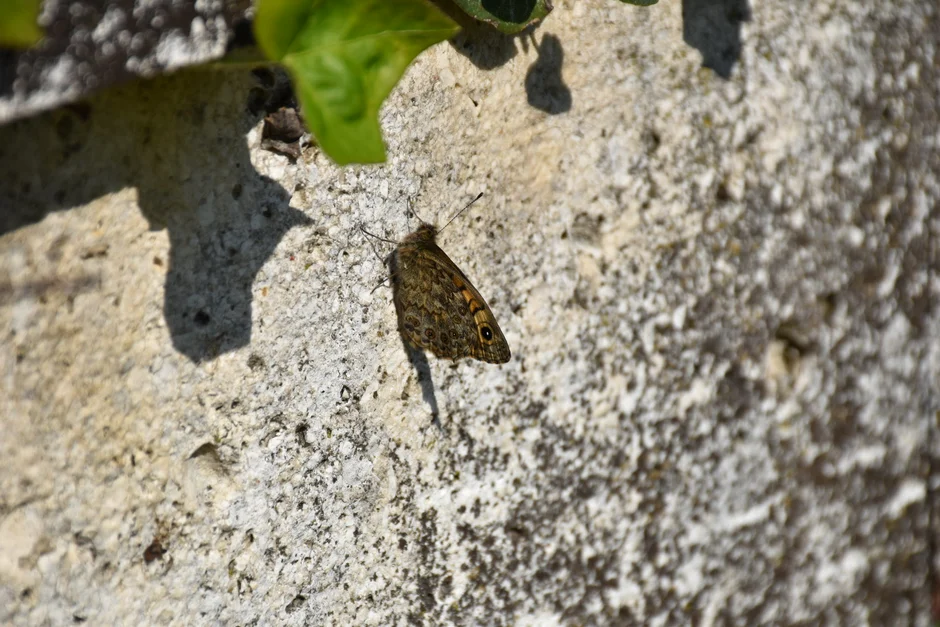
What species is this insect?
Lasiommata megera (also Pararge megera)
